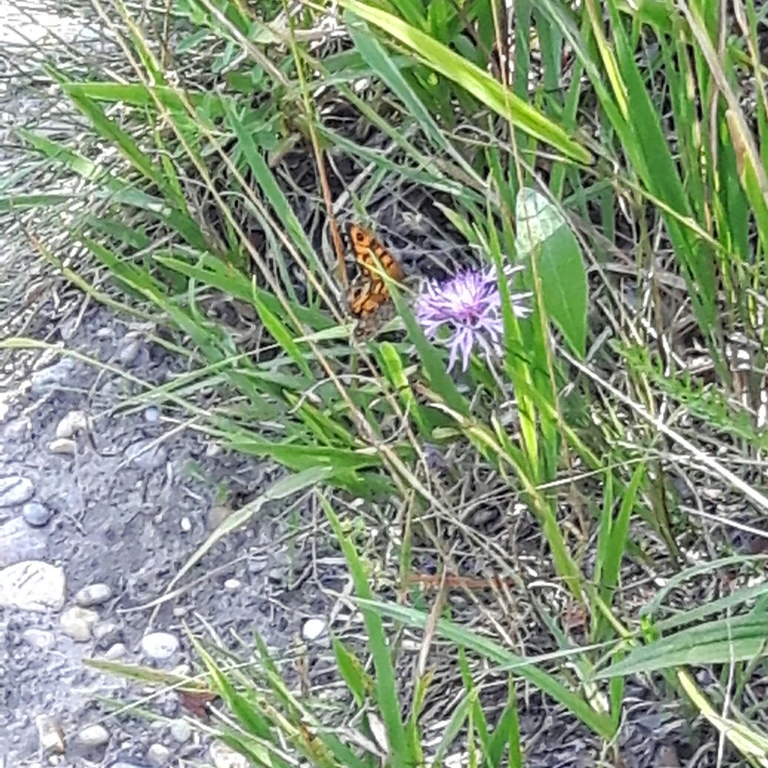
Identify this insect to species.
Lasiommata megera (also Pararge megera)
